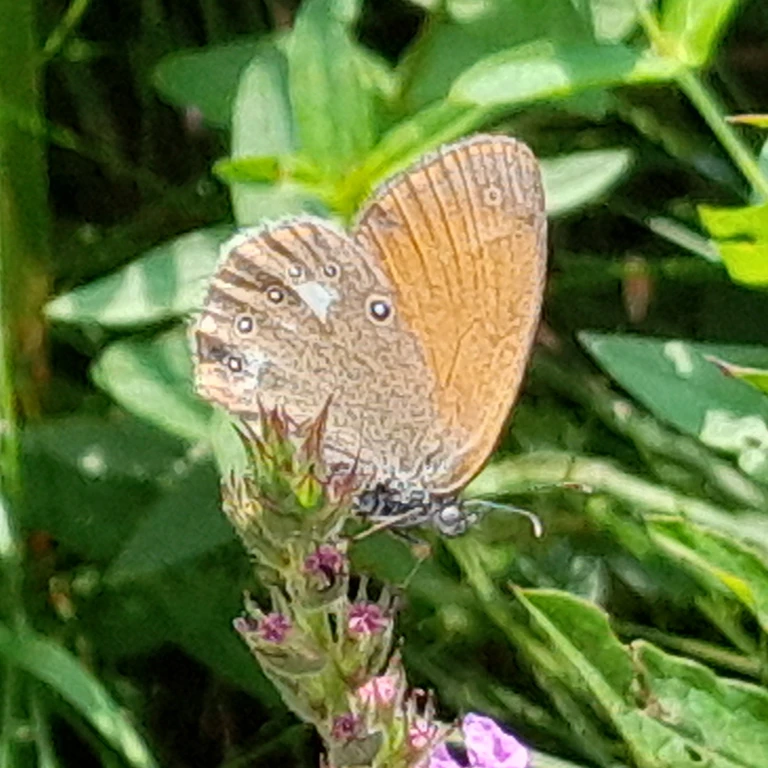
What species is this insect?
Coenonympha glycerion (also Coenonympha iphis)
